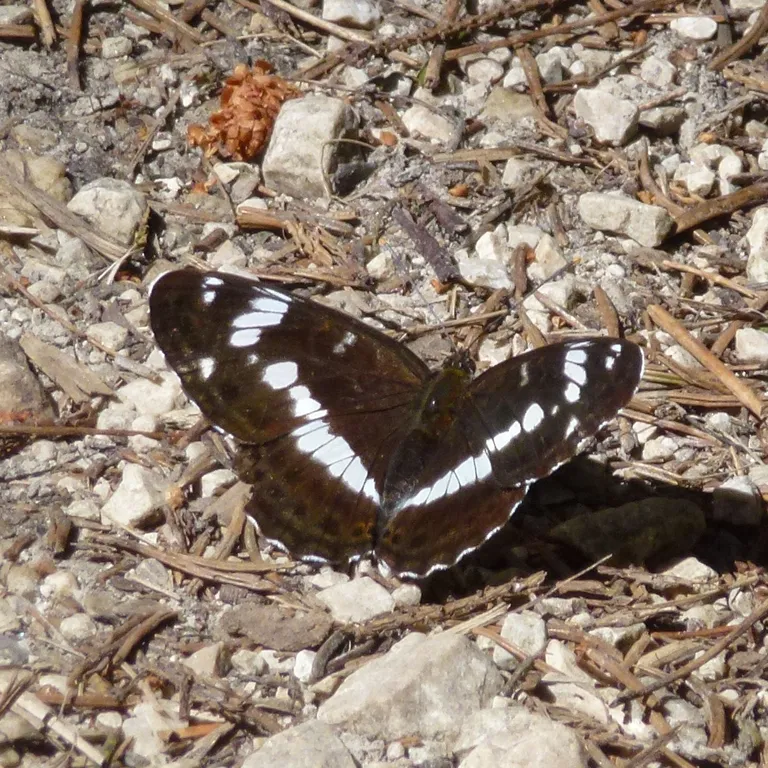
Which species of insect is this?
Limenitis camilla (also Ladoga camilla)
